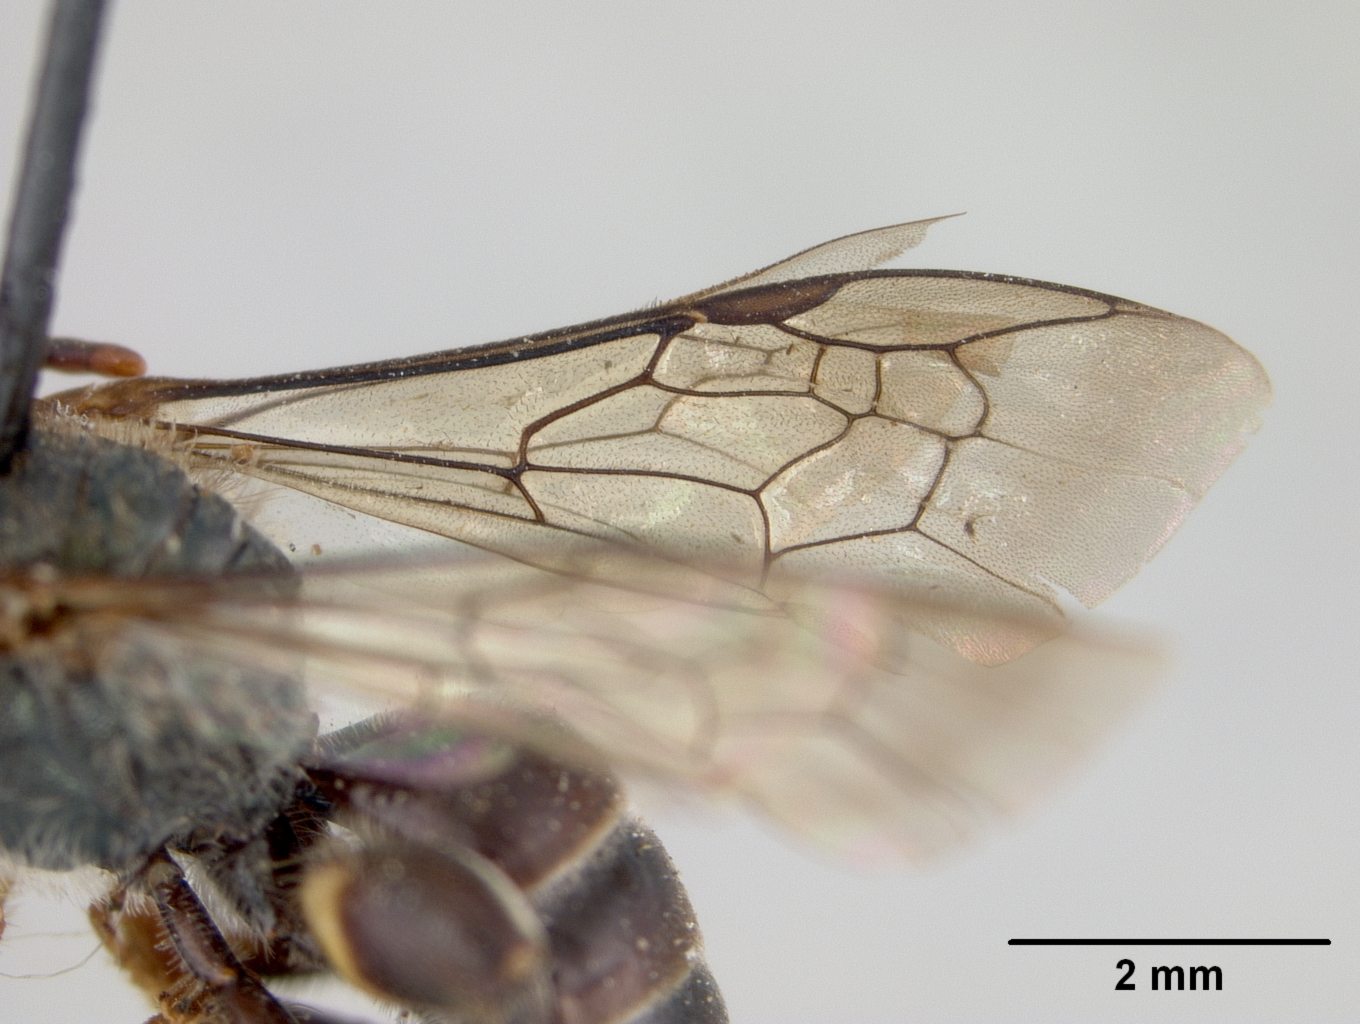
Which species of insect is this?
Agapostemon obscuratus
